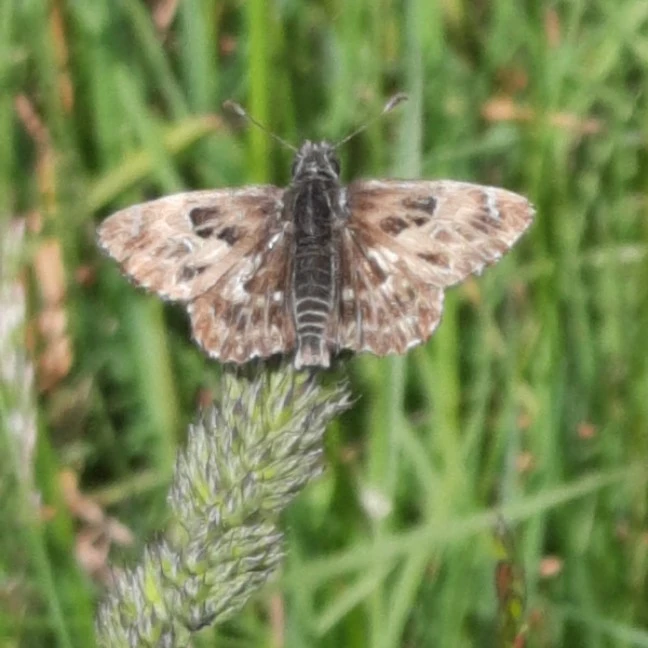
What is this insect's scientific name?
Carcharodus alceae
